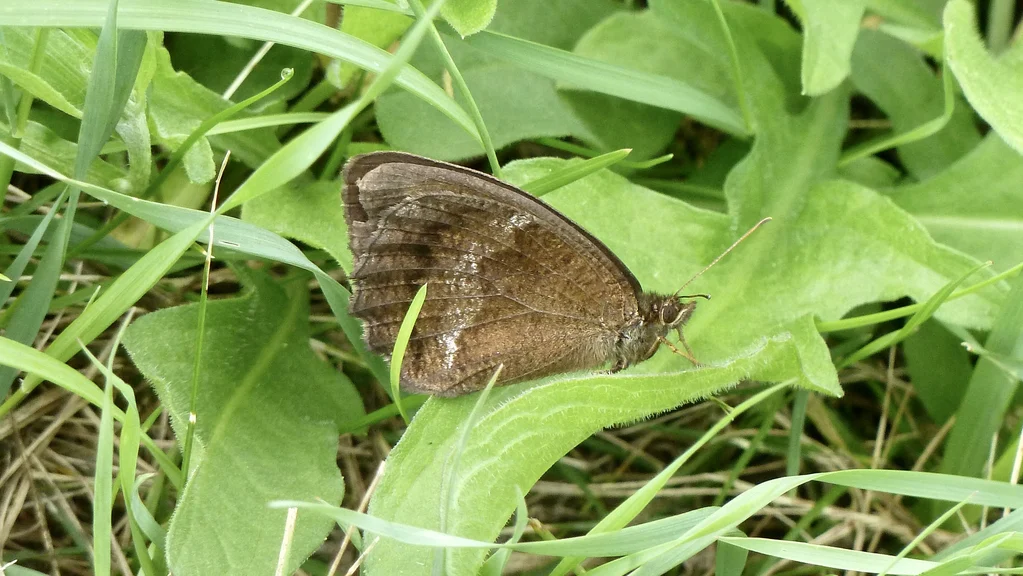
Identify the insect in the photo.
Minois dryas
